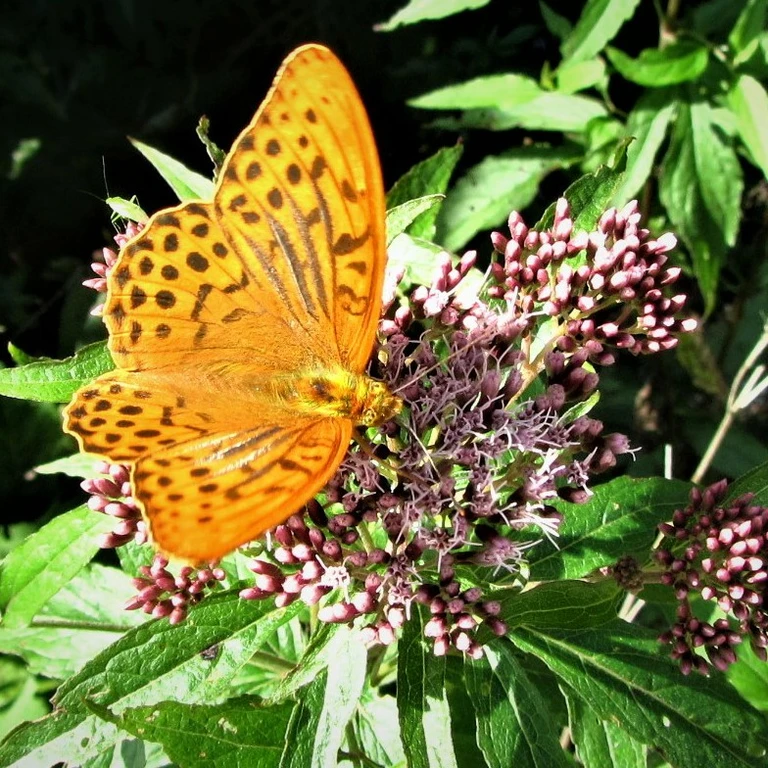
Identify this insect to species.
Argynnis paphia
